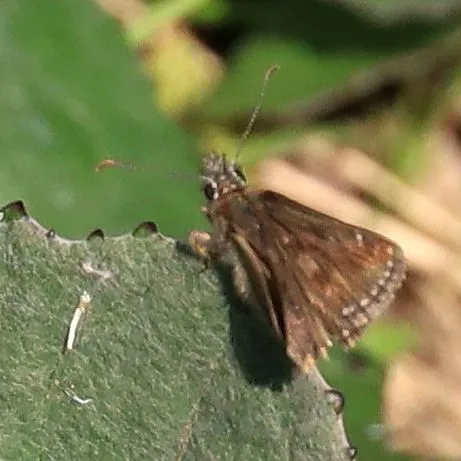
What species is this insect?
Erynnis tages
